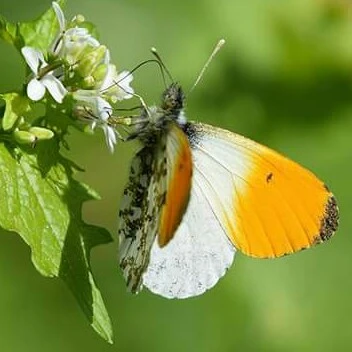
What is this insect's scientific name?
Anthocharis cardamines
